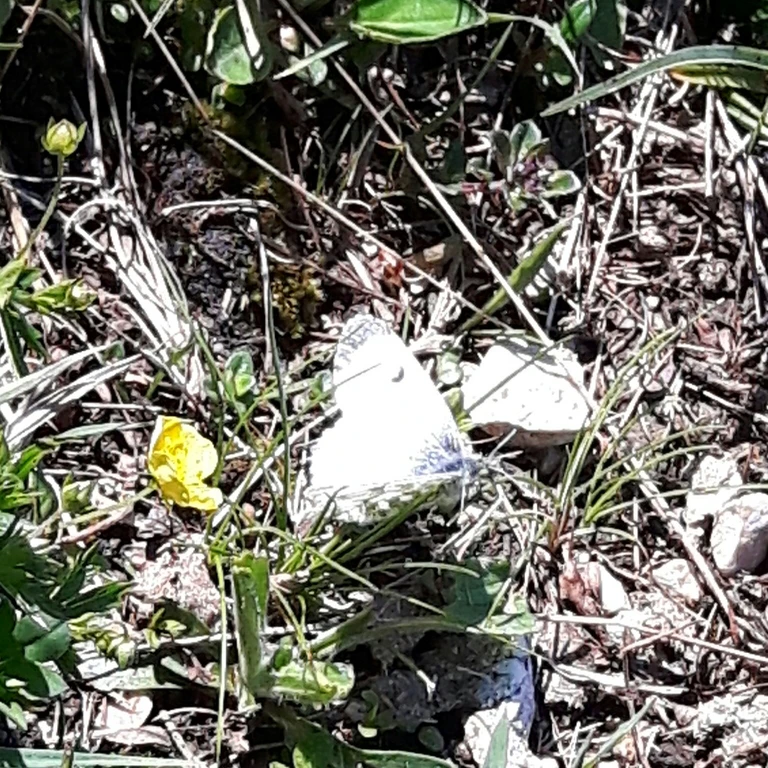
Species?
Anthocharis cardamines
